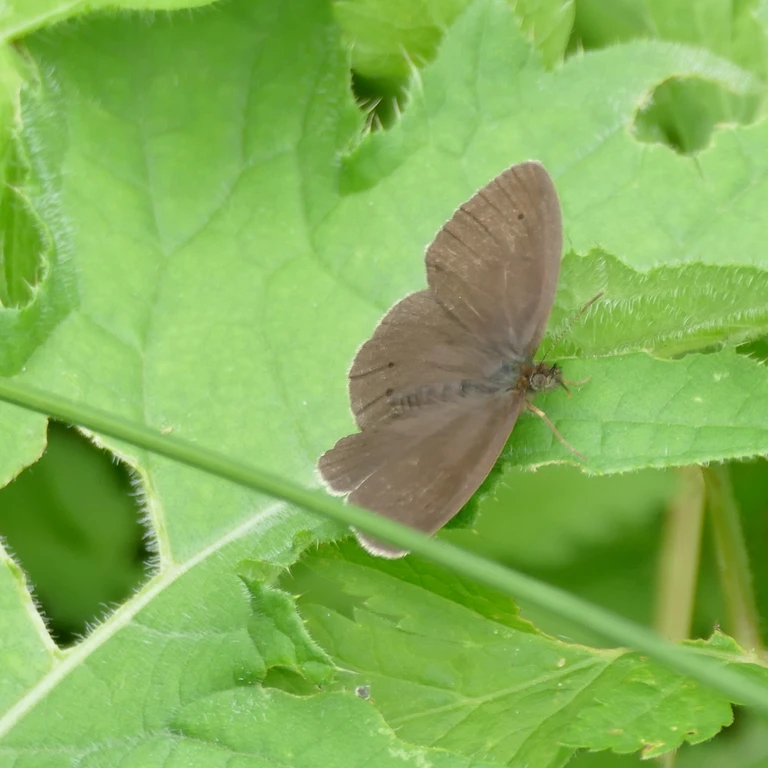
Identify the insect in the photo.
Aphantopus hyperantus
